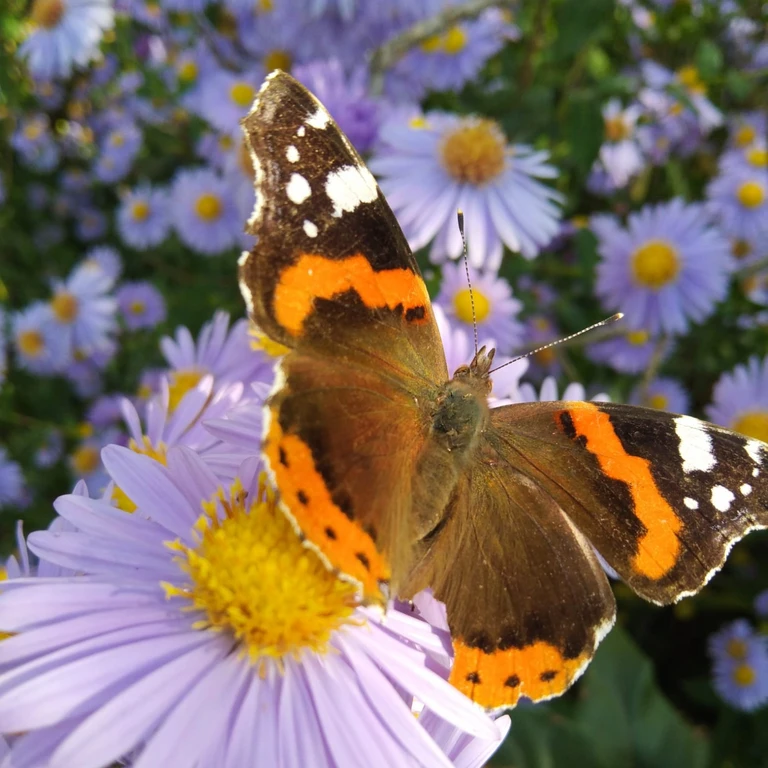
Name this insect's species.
Vanessa atalanta
